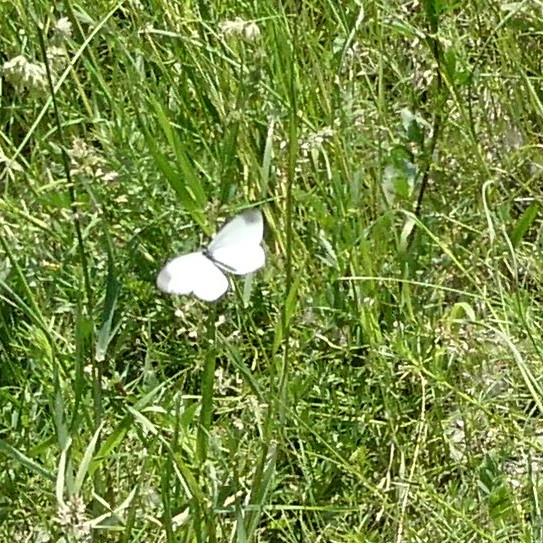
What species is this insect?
Leptidea sinapis/juvernica
